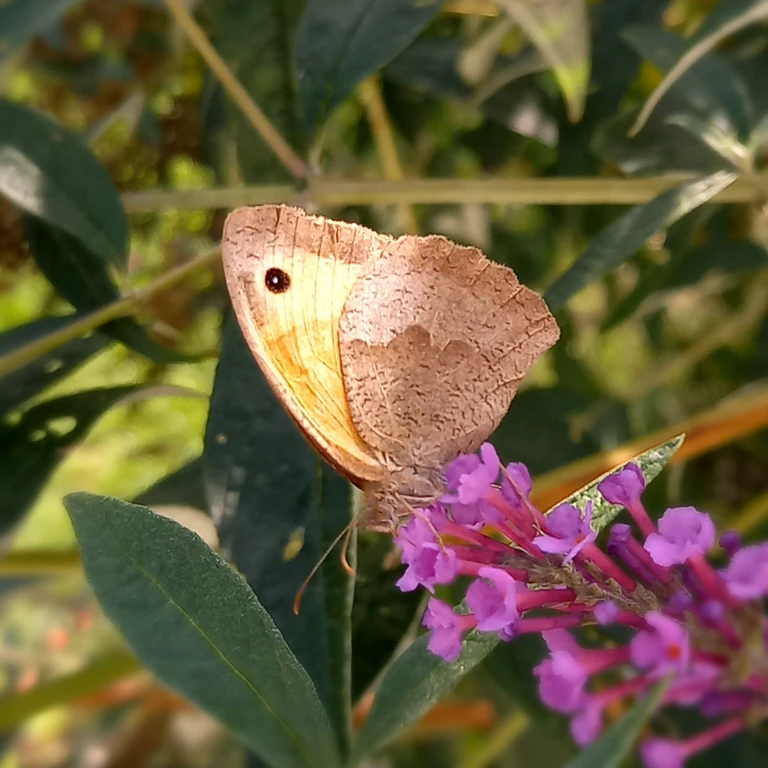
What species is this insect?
Maniola jurtina
